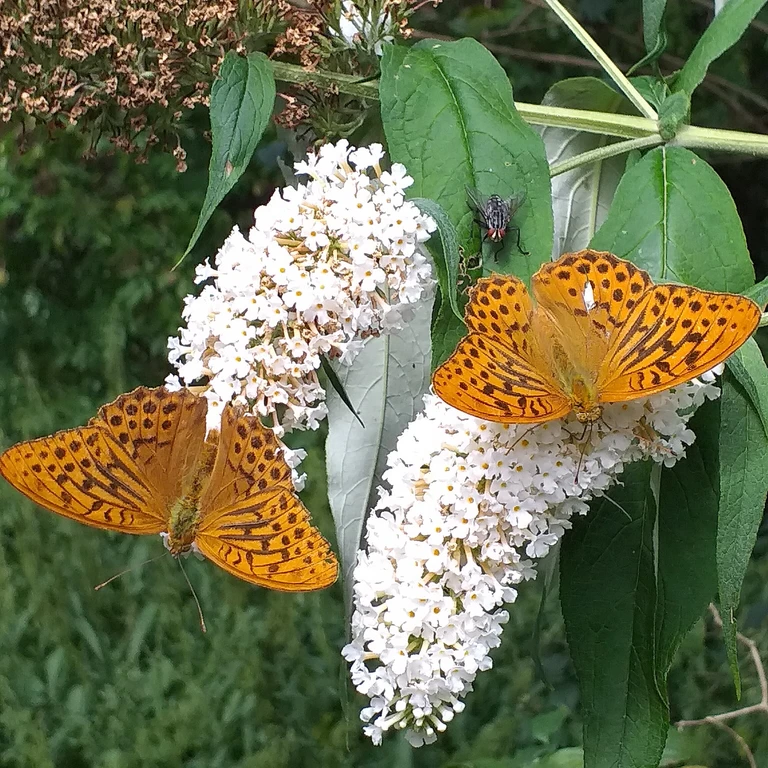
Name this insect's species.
Argynnis paphia
